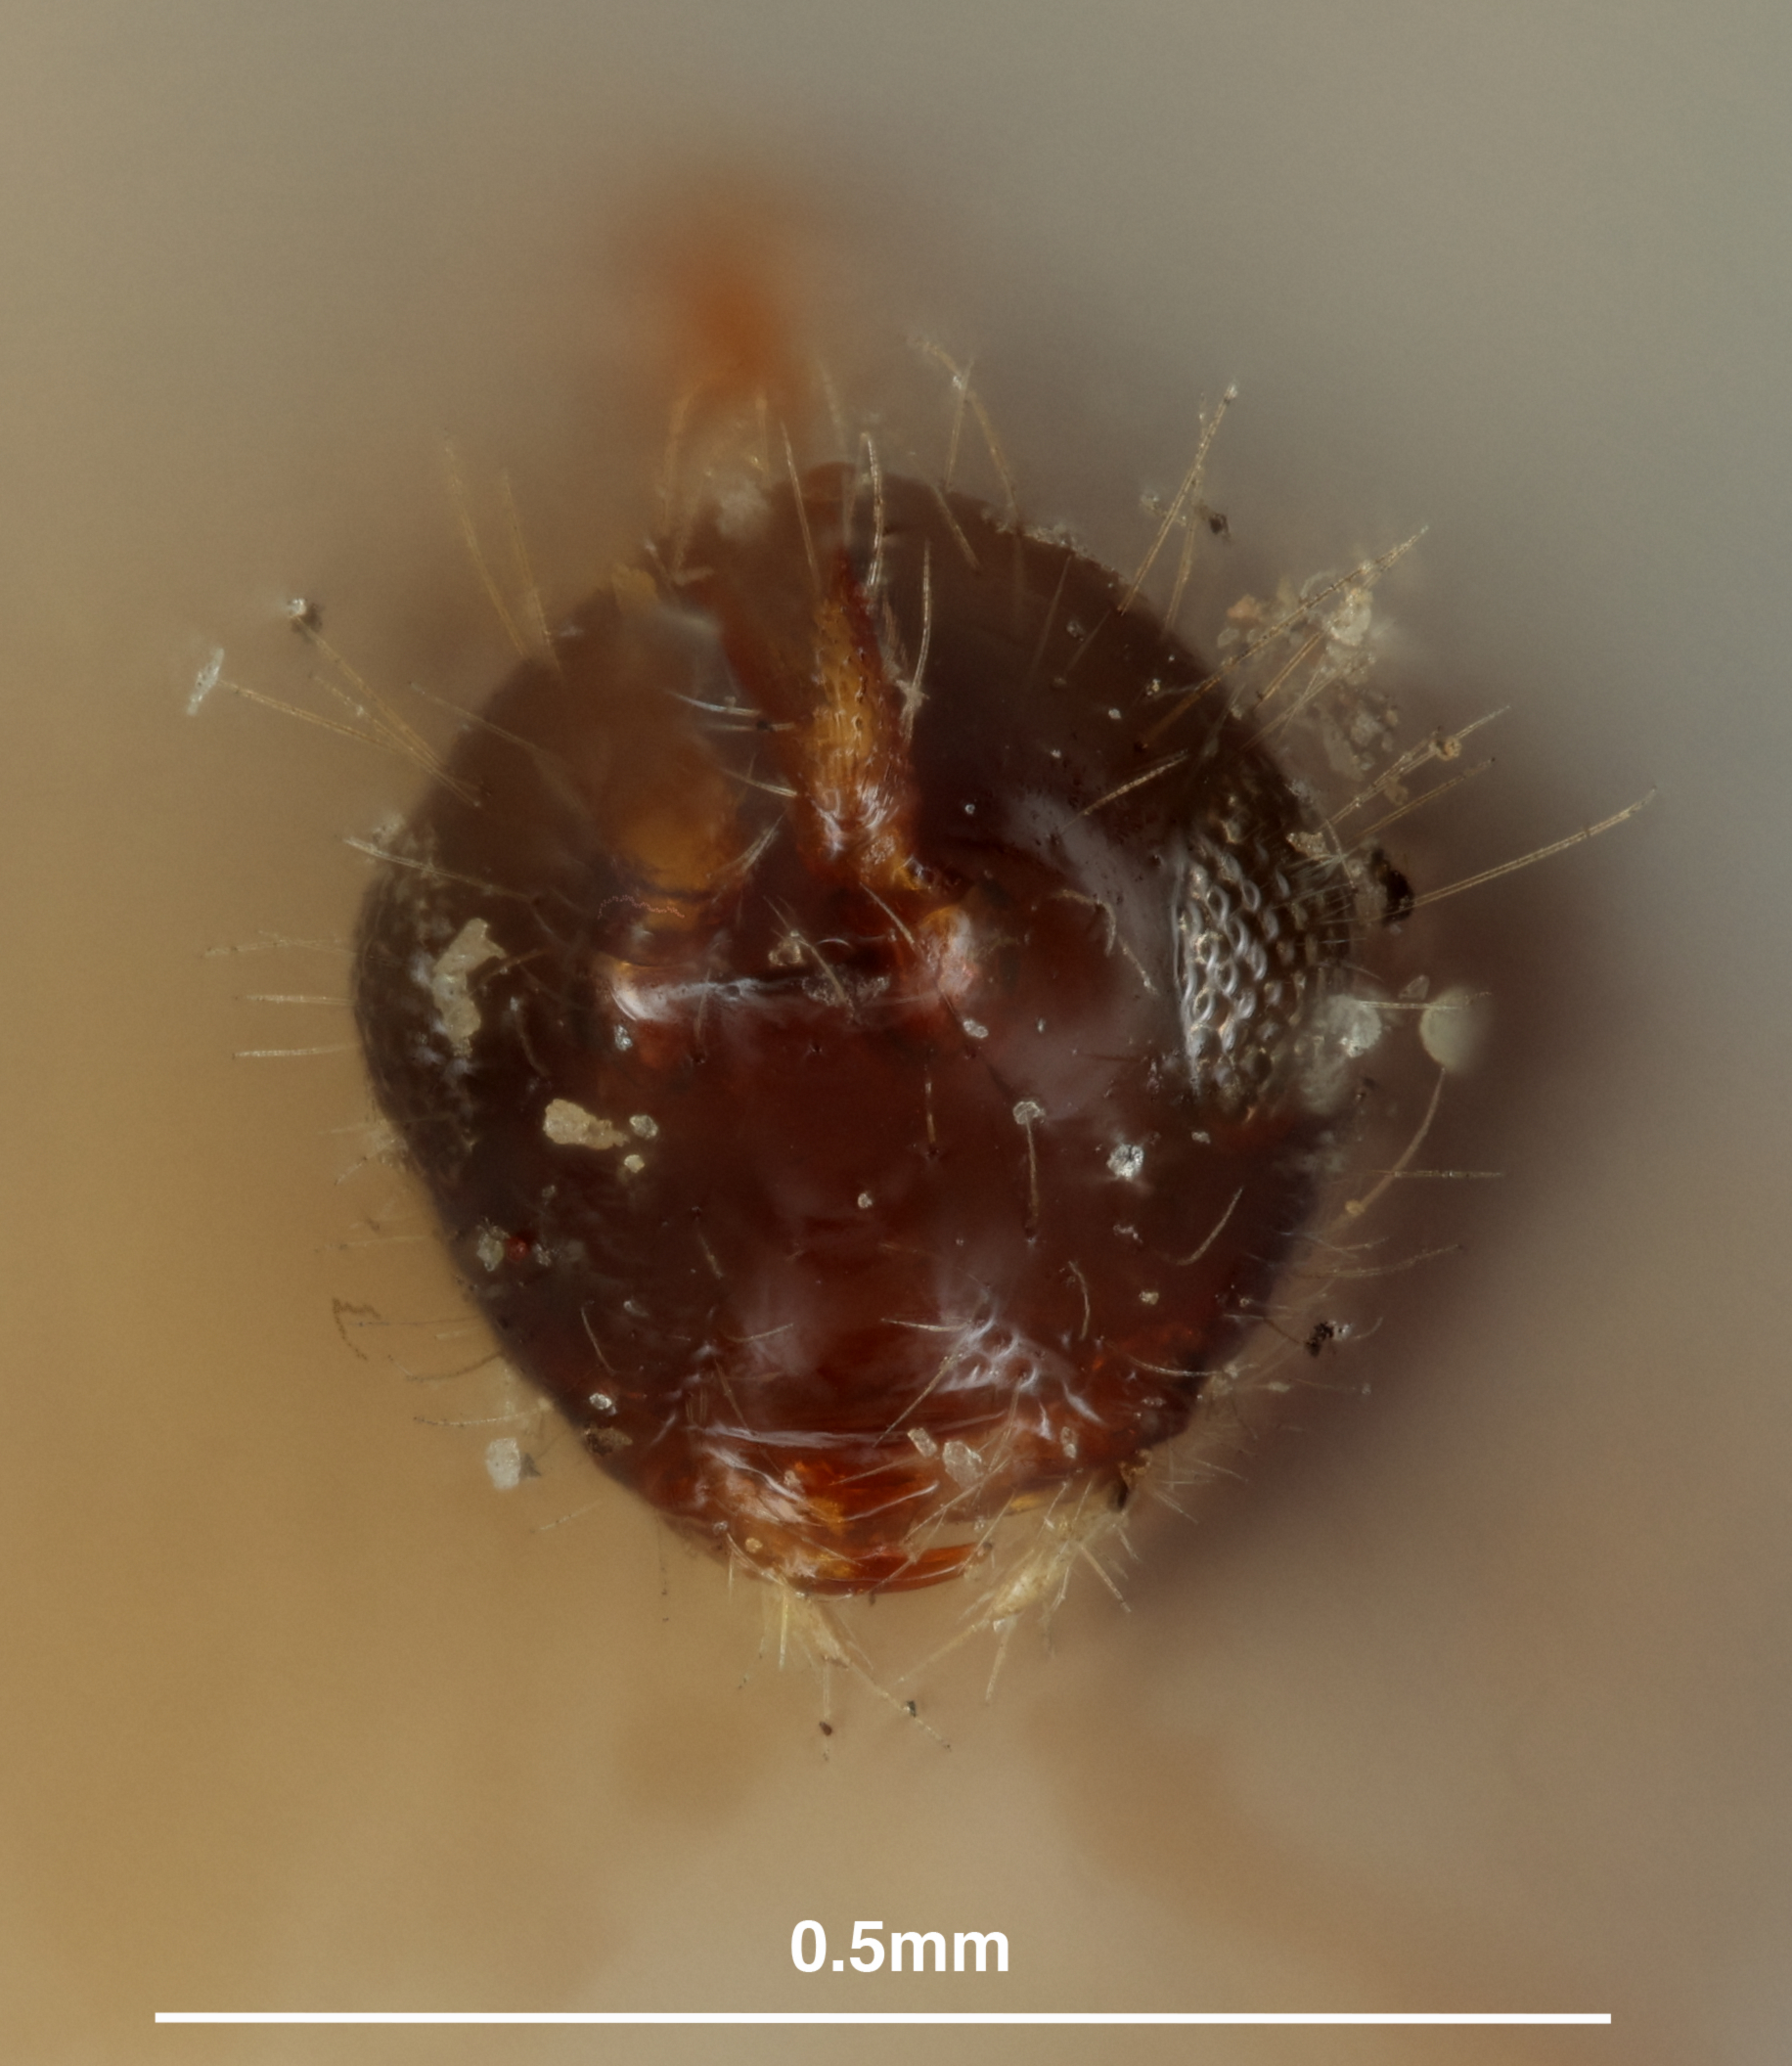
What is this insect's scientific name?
Trichopria rufipes
